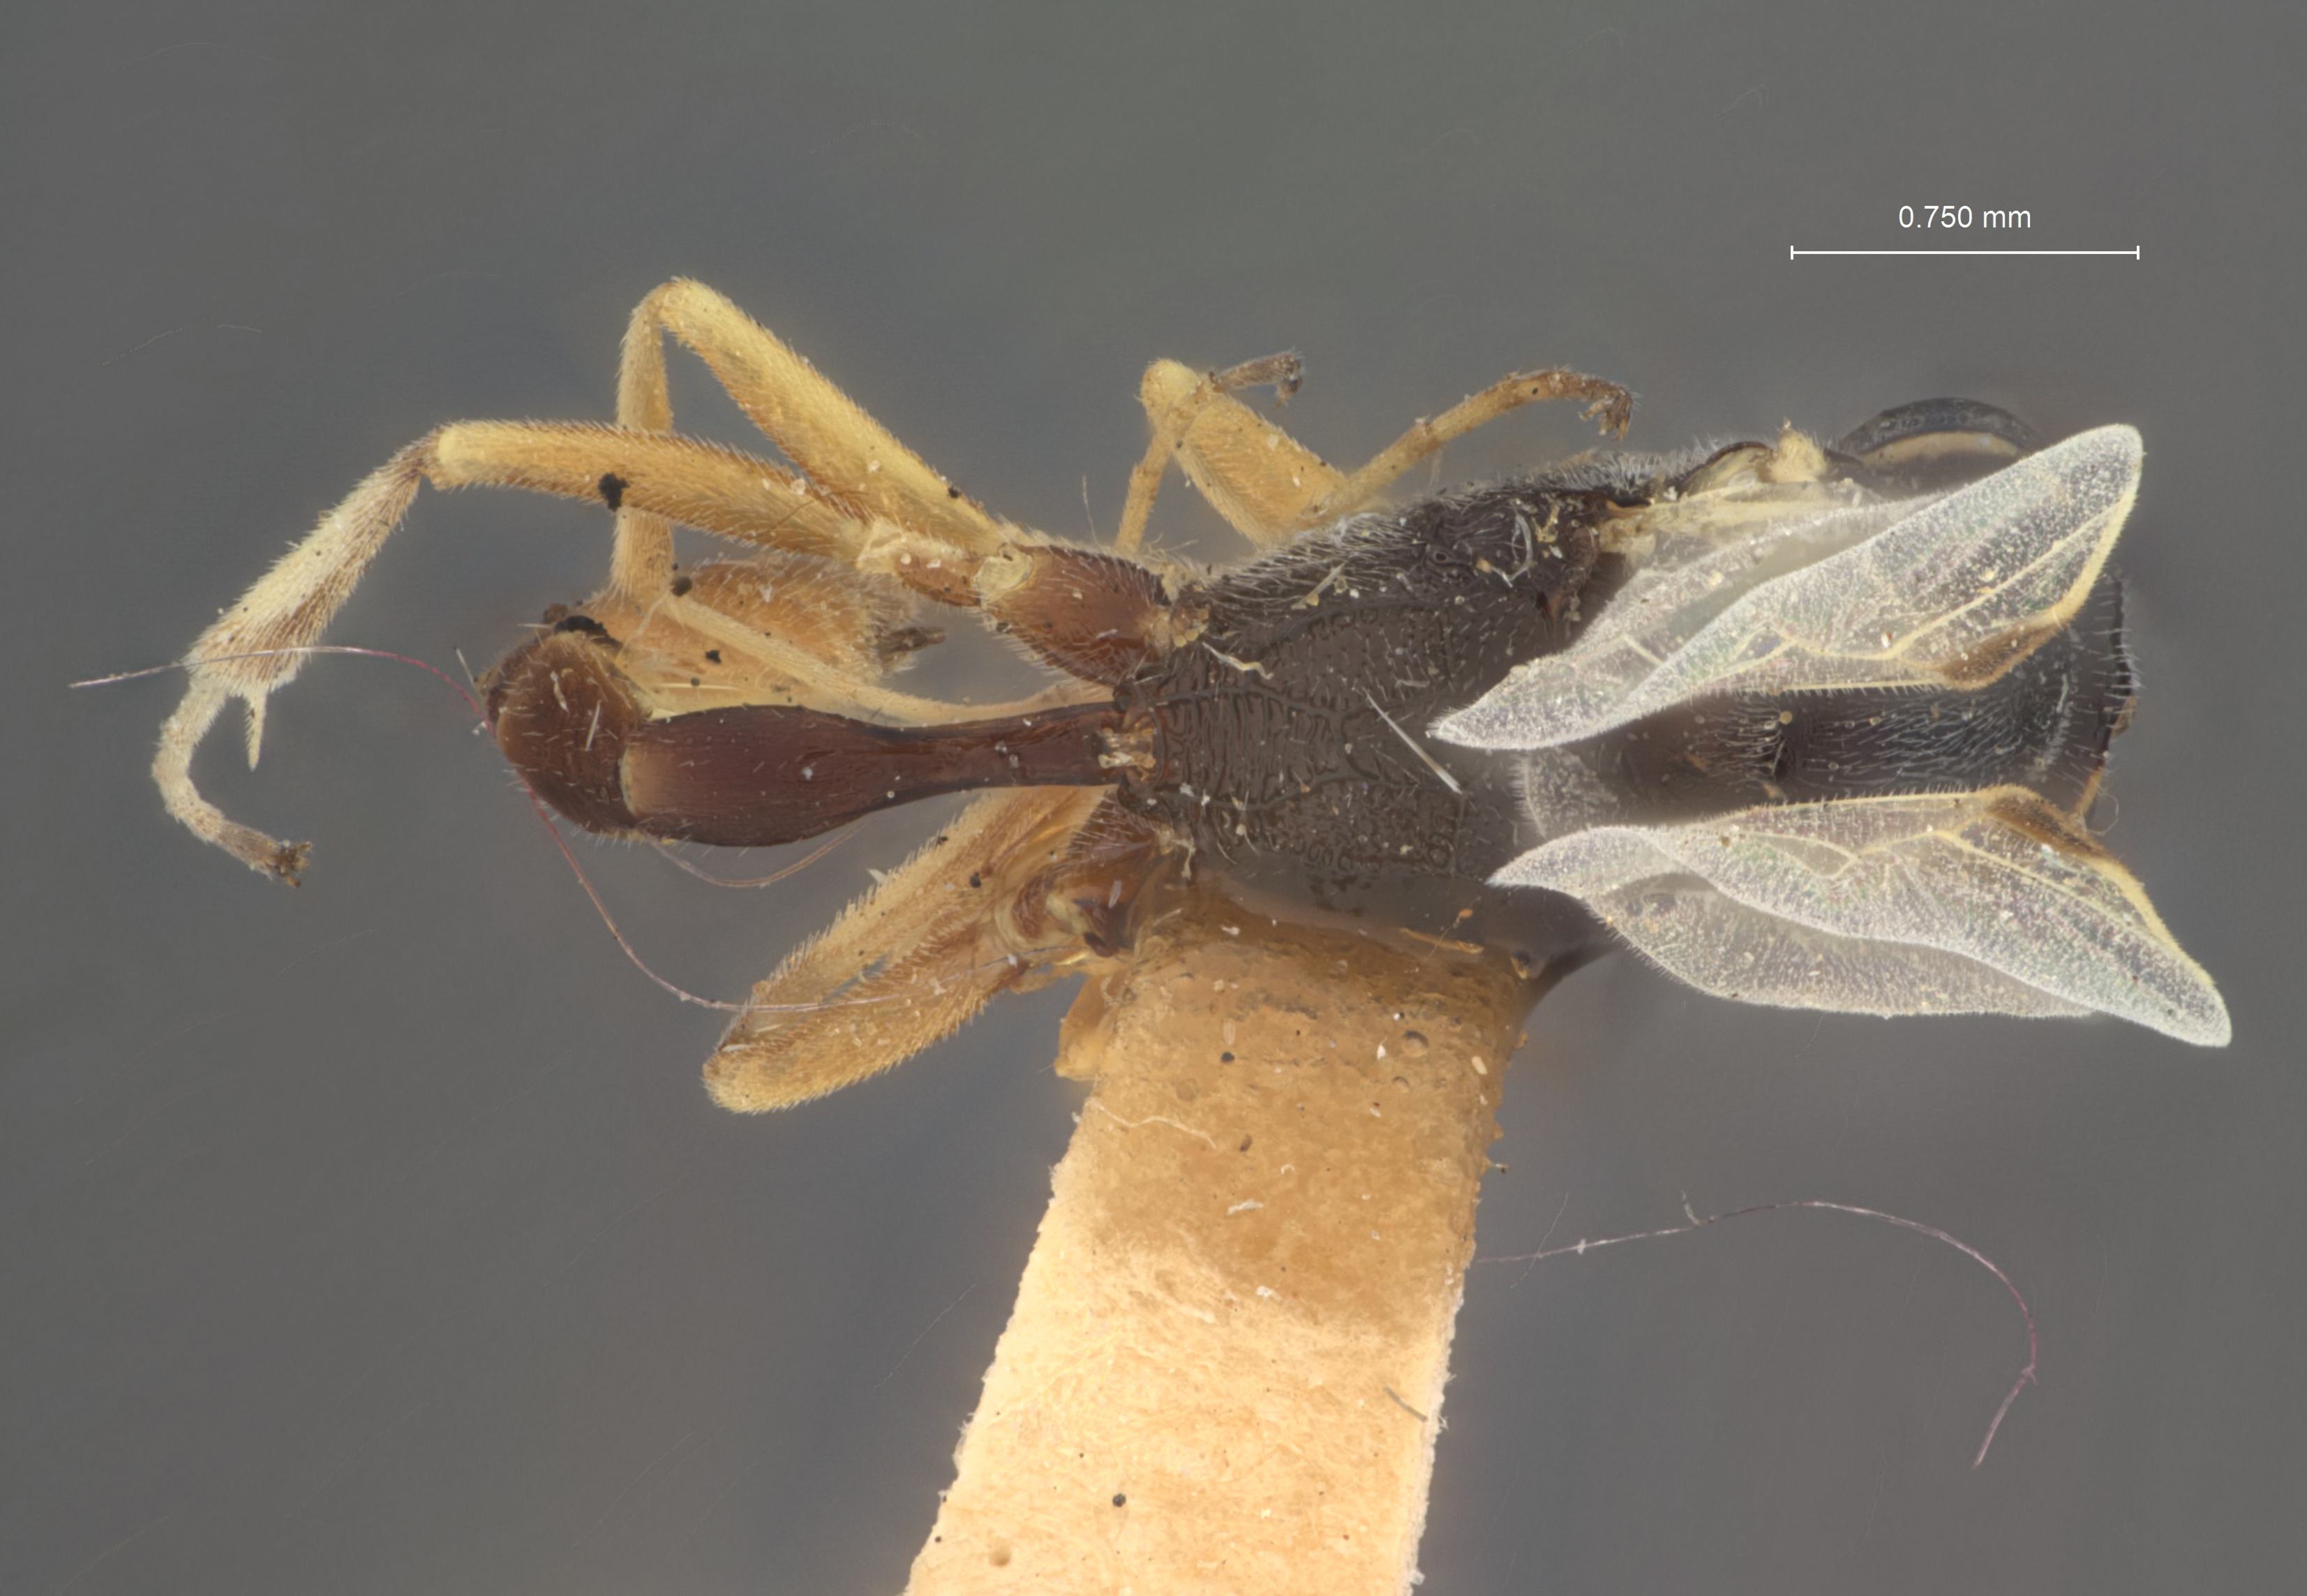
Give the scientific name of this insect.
Cremastus exochus
